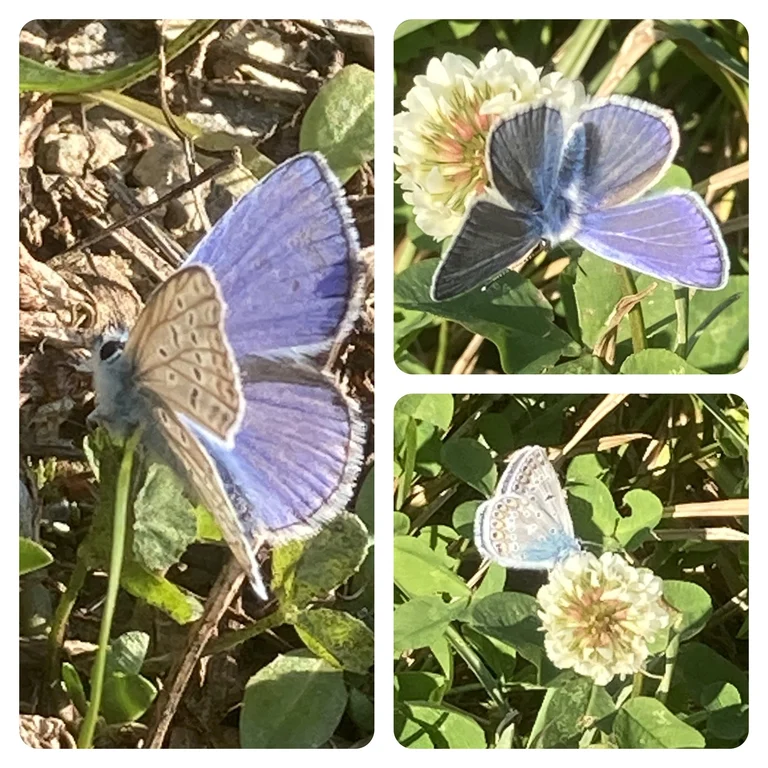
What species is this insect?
Polyommatus icarus
